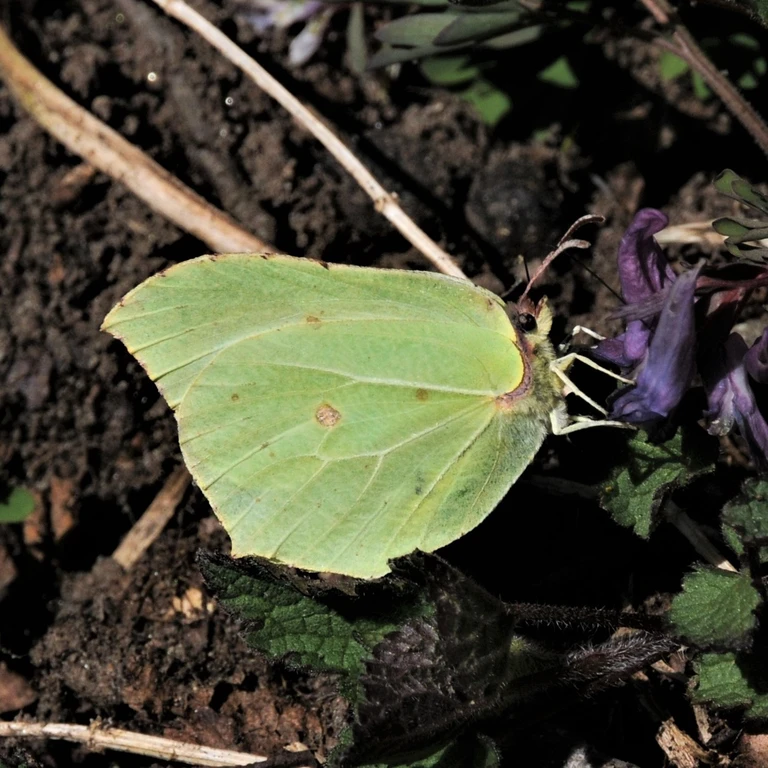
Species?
Gonepteryx rhamni
